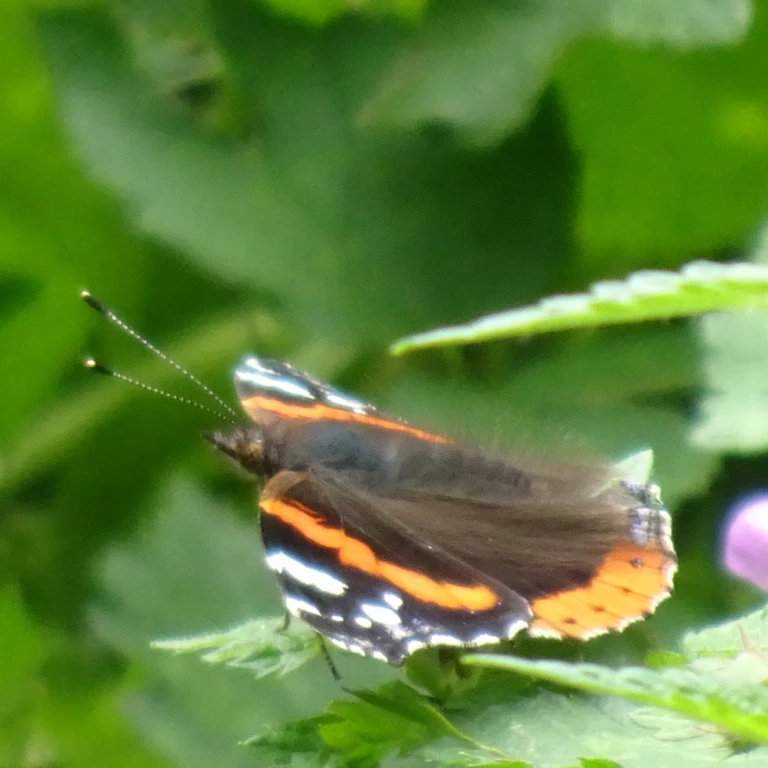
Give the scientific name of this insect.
Vanessa atalanta
